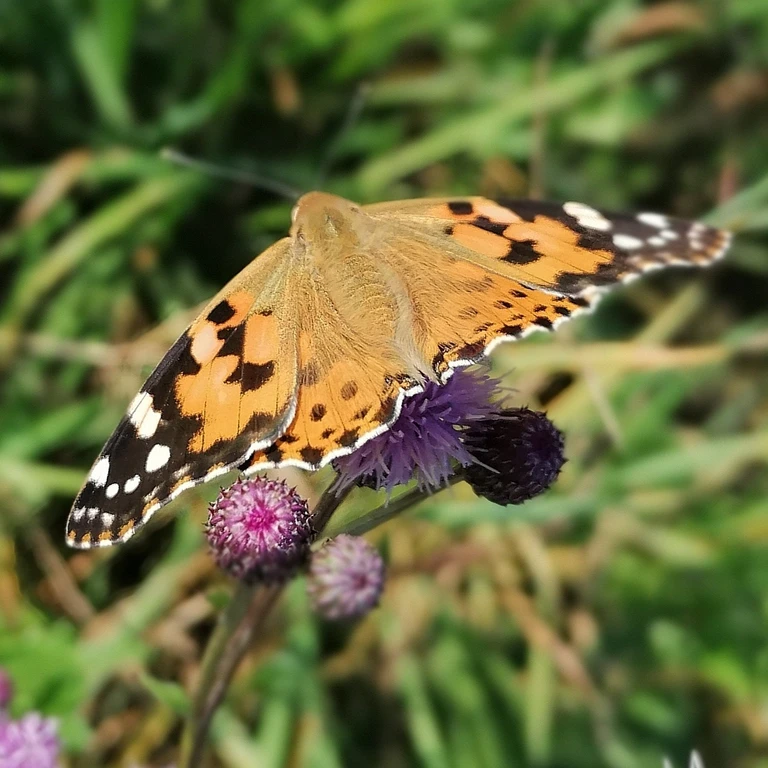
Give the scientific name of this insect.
Vanessa cardui
